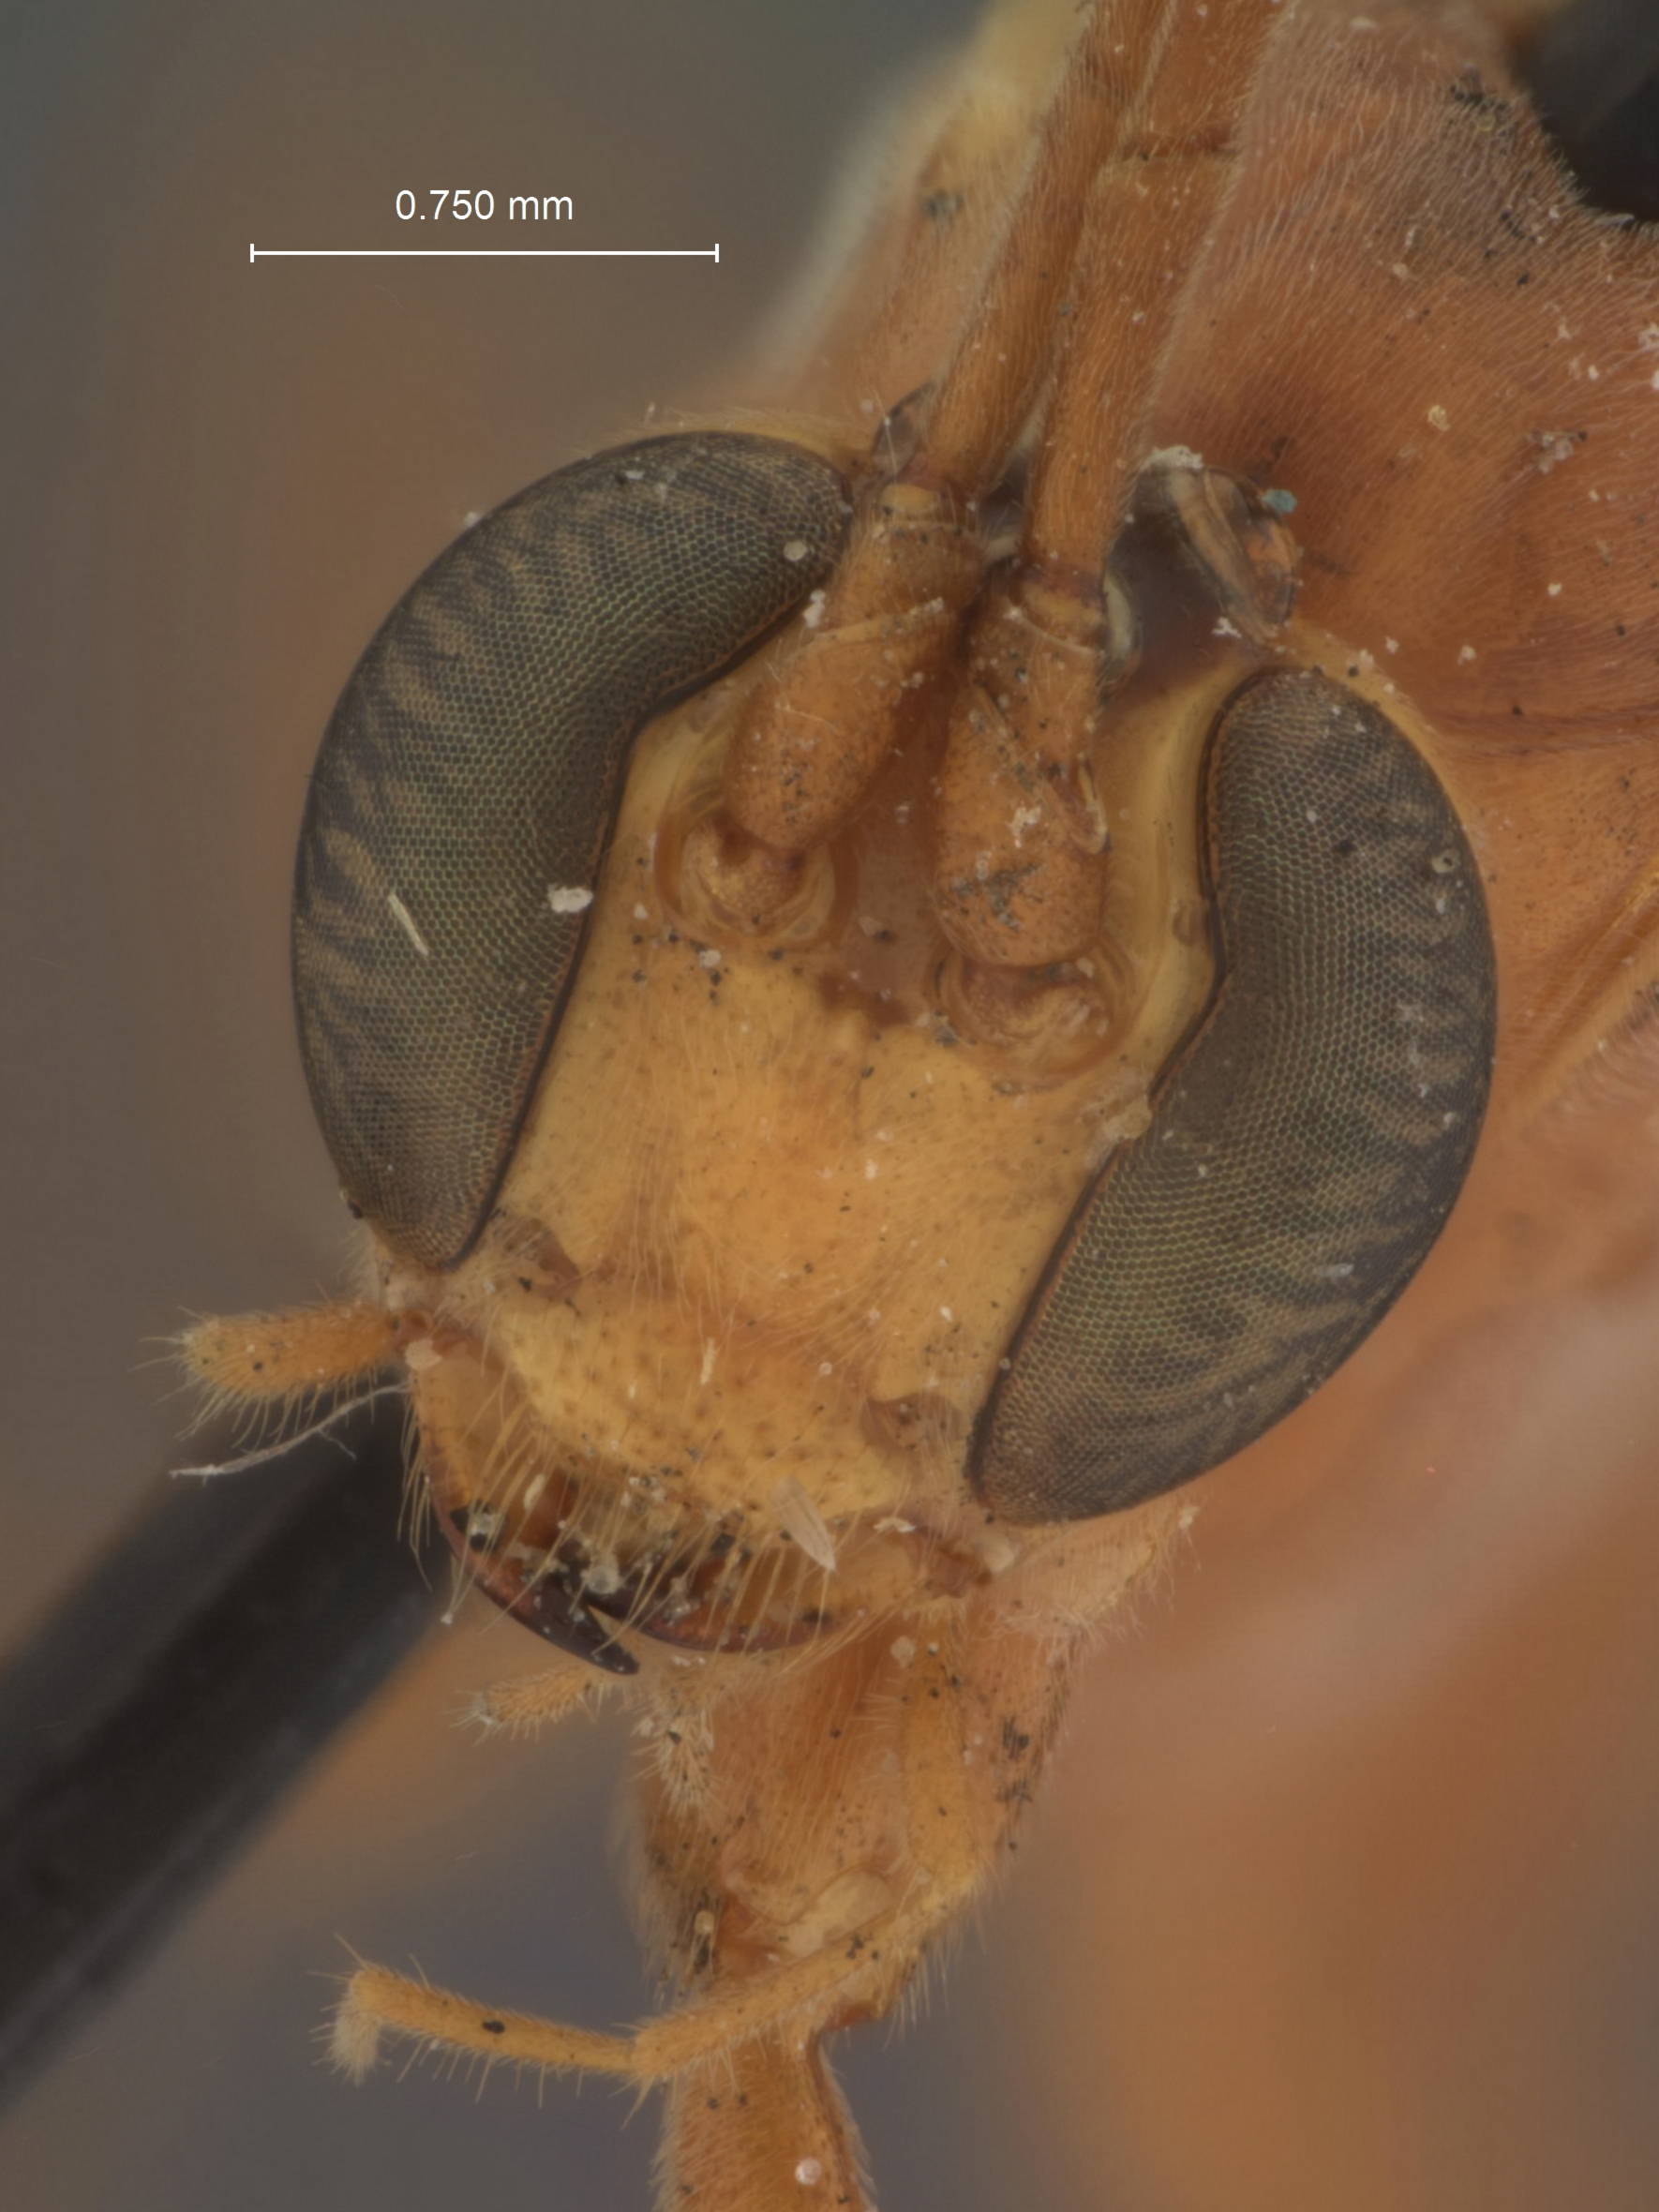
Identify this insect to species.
Paniscus leo
